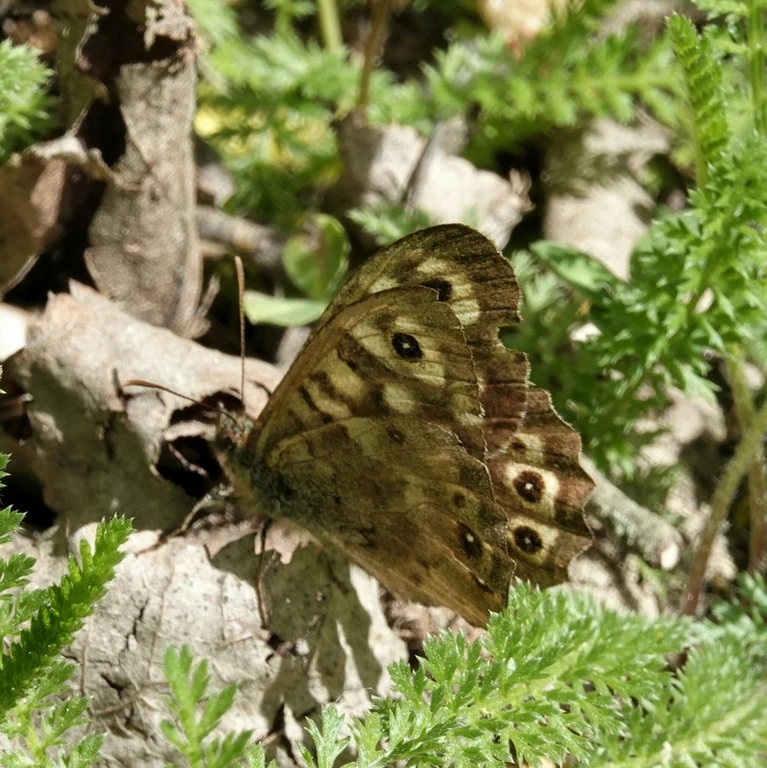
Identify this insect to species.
Pararge aegeria
